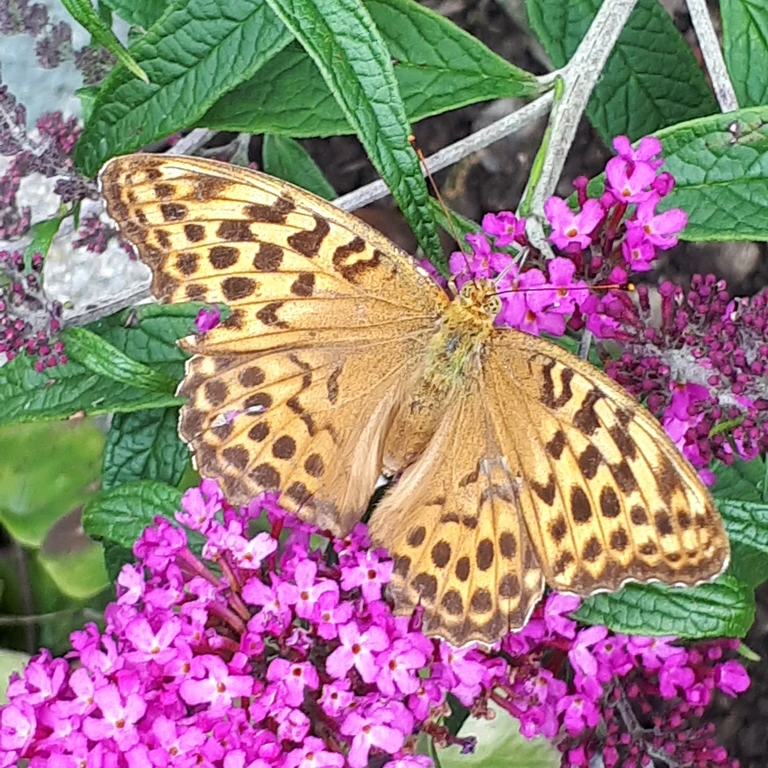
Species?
Argynnis paphia
